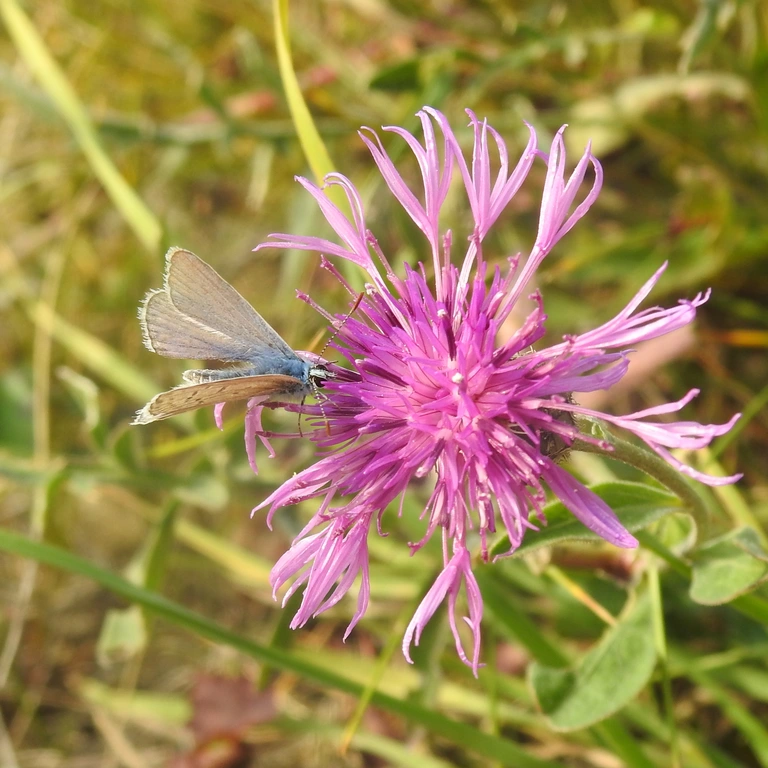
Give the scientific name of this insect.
Polyommatus icarus
